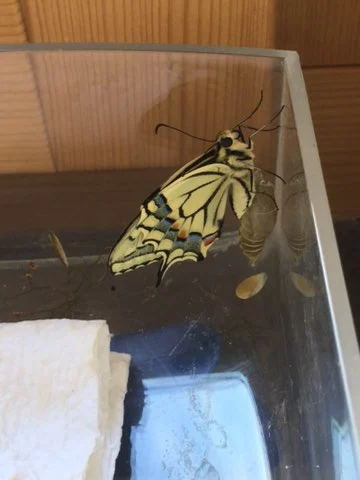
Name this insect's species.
Papilio machaon
